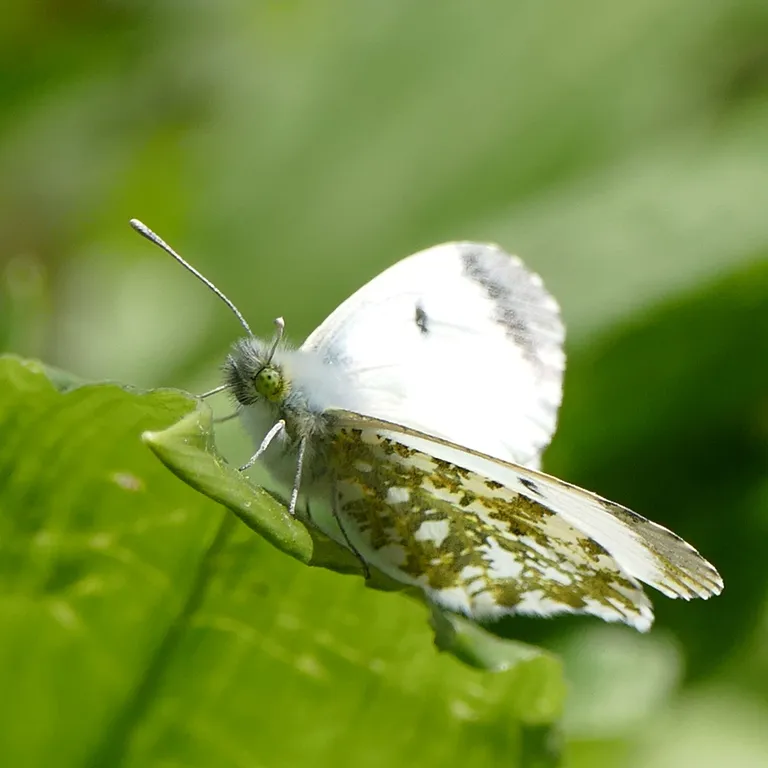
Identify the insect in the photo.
Anthocharis cardamines
